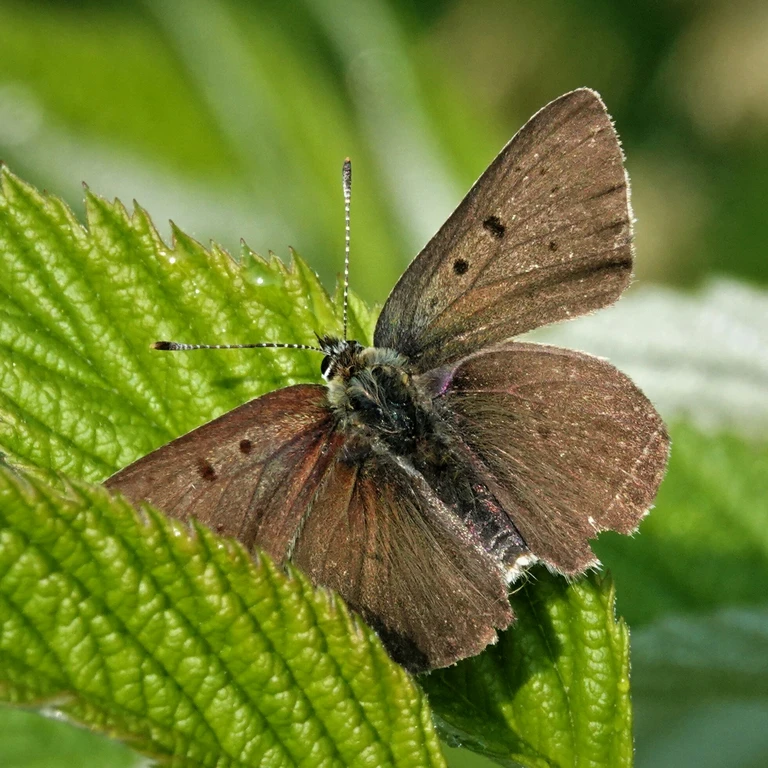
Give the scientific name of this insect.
Lycaena tityrus (also Loweia tityrus)
